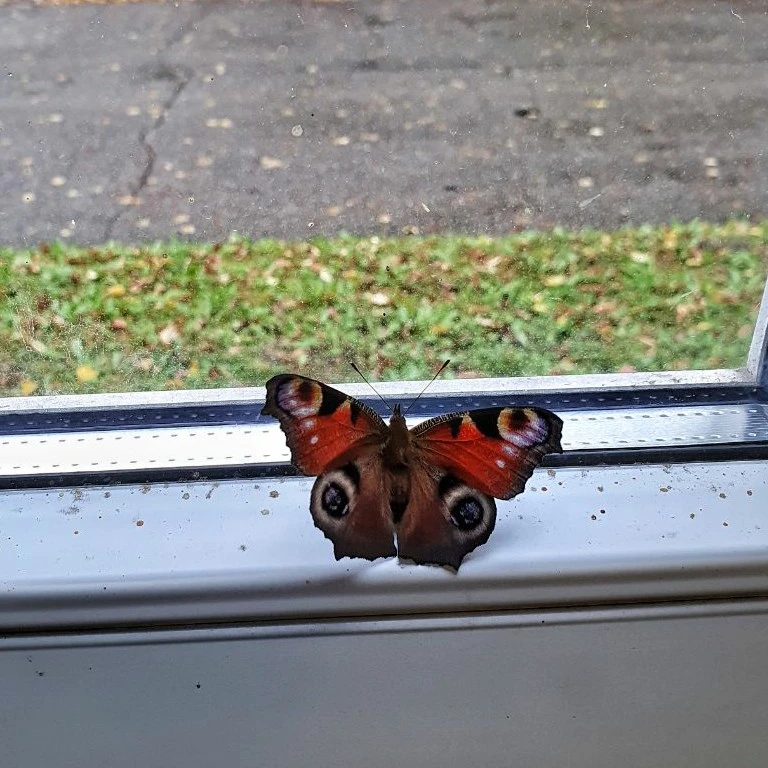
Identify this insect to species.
Aglais io
